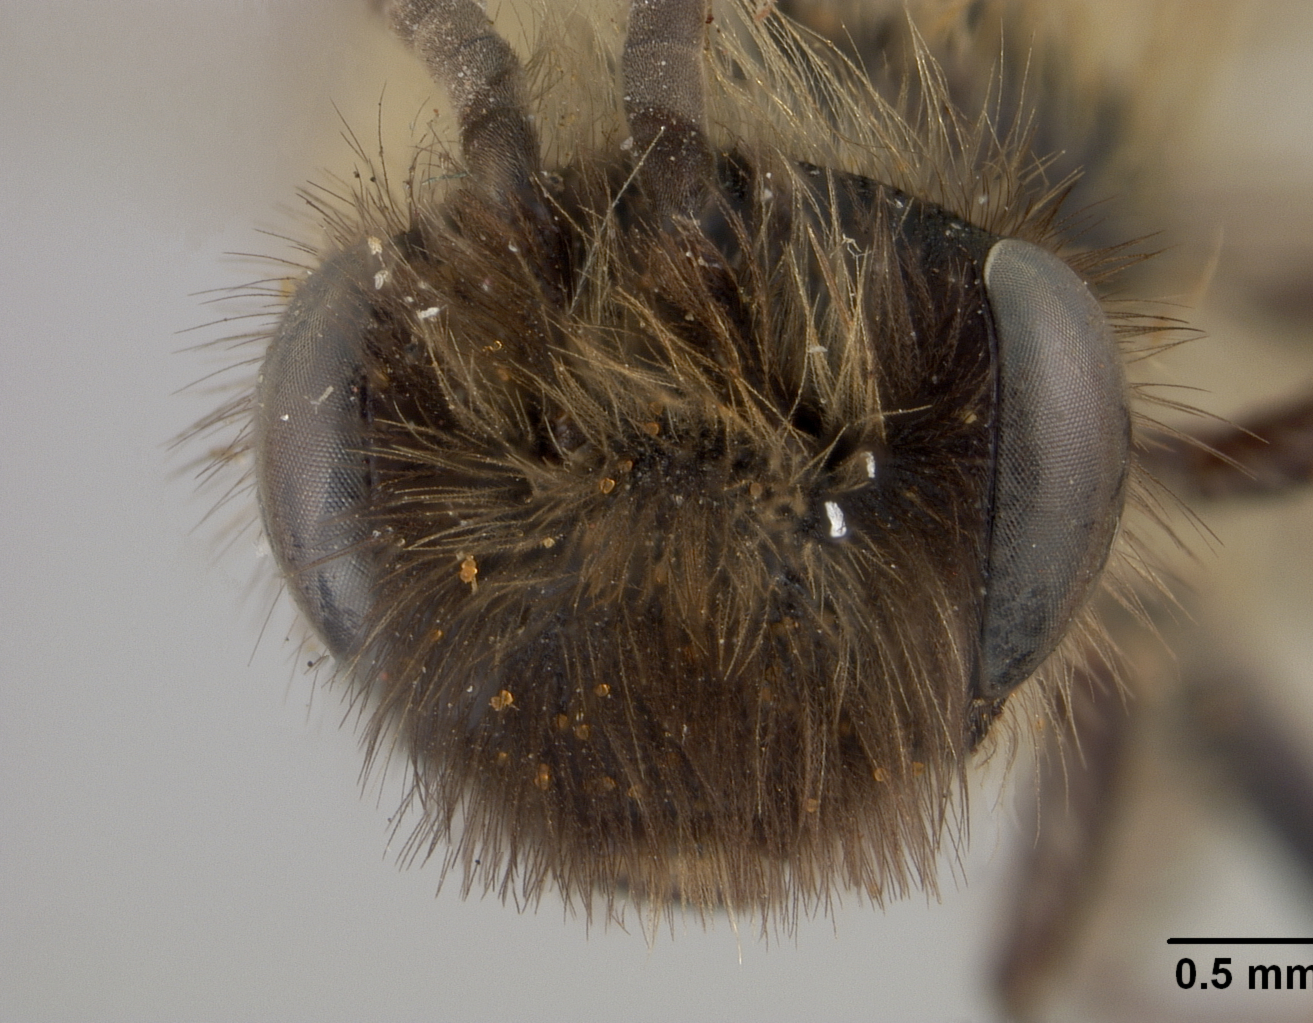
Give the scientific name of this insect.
Andrena quettensis
